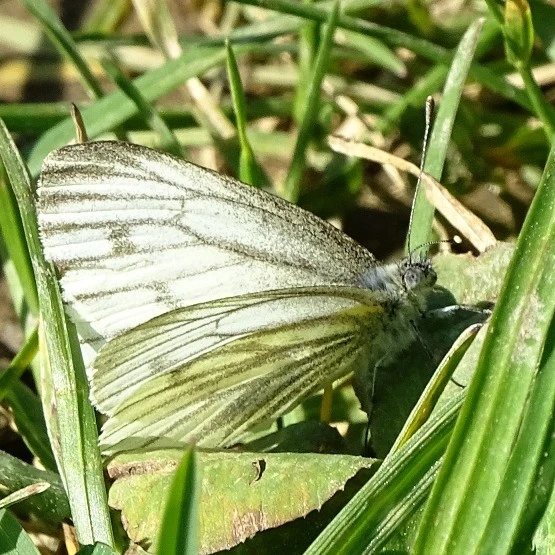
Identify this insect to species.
Pieris napi
